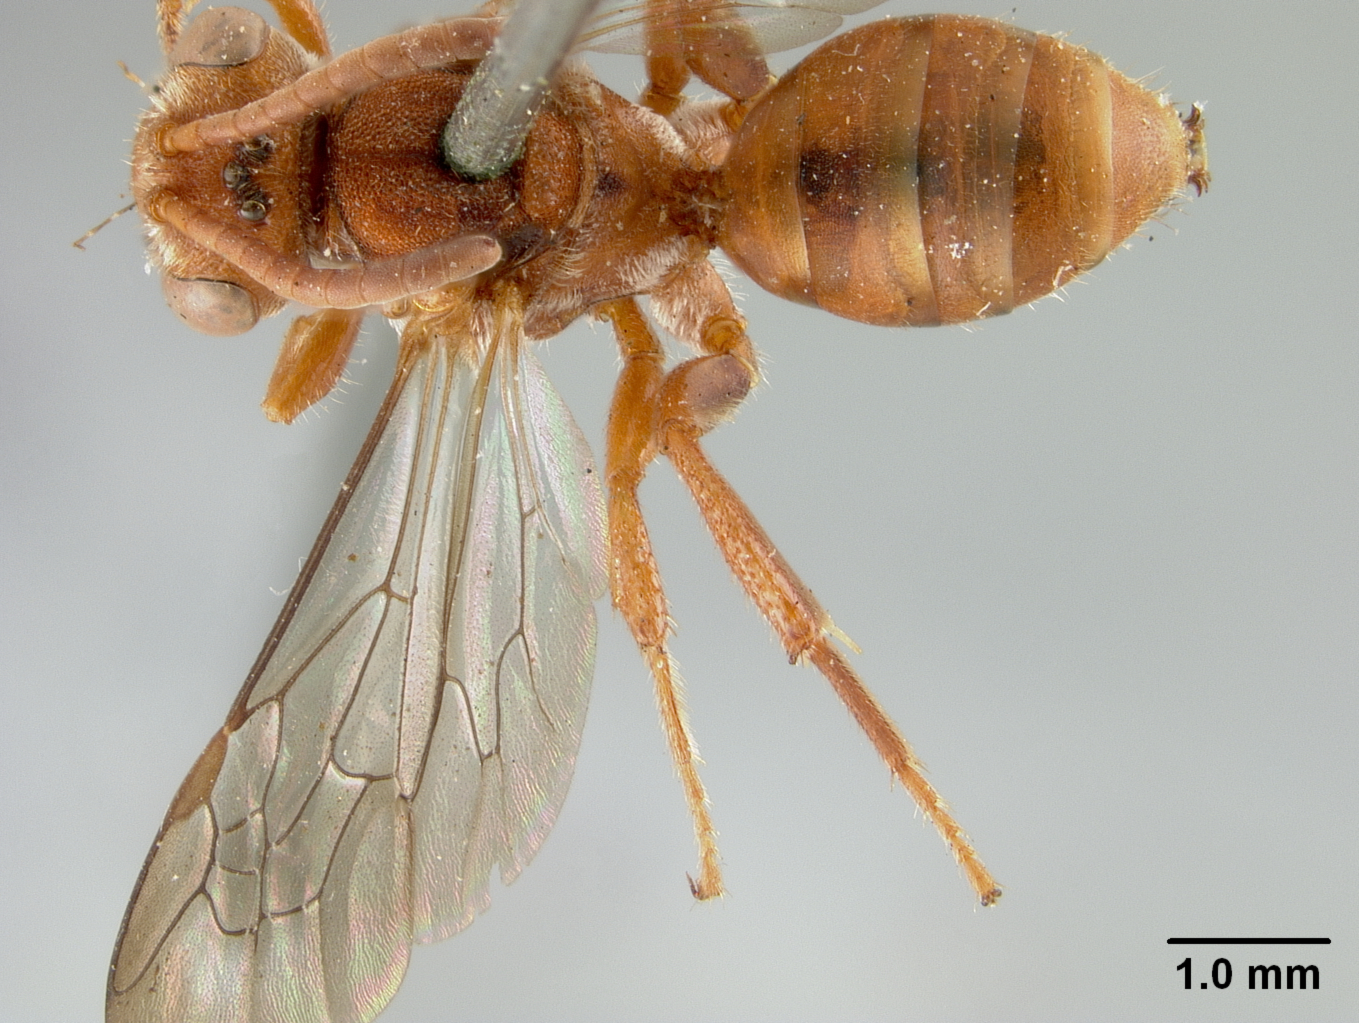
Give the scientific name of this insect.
Nomada rhodosoma
